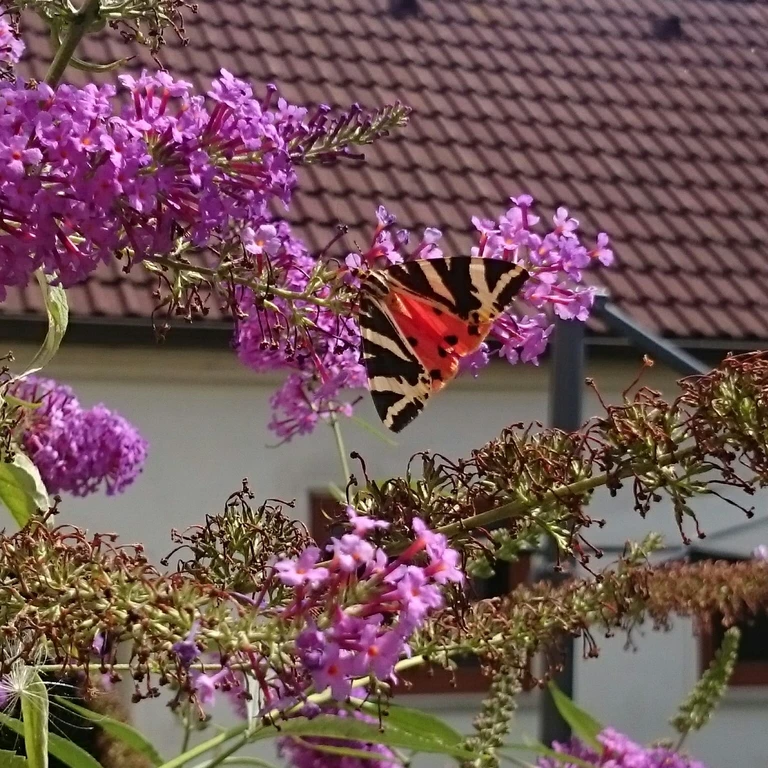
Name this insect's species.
Euplagia quadripunctaria
